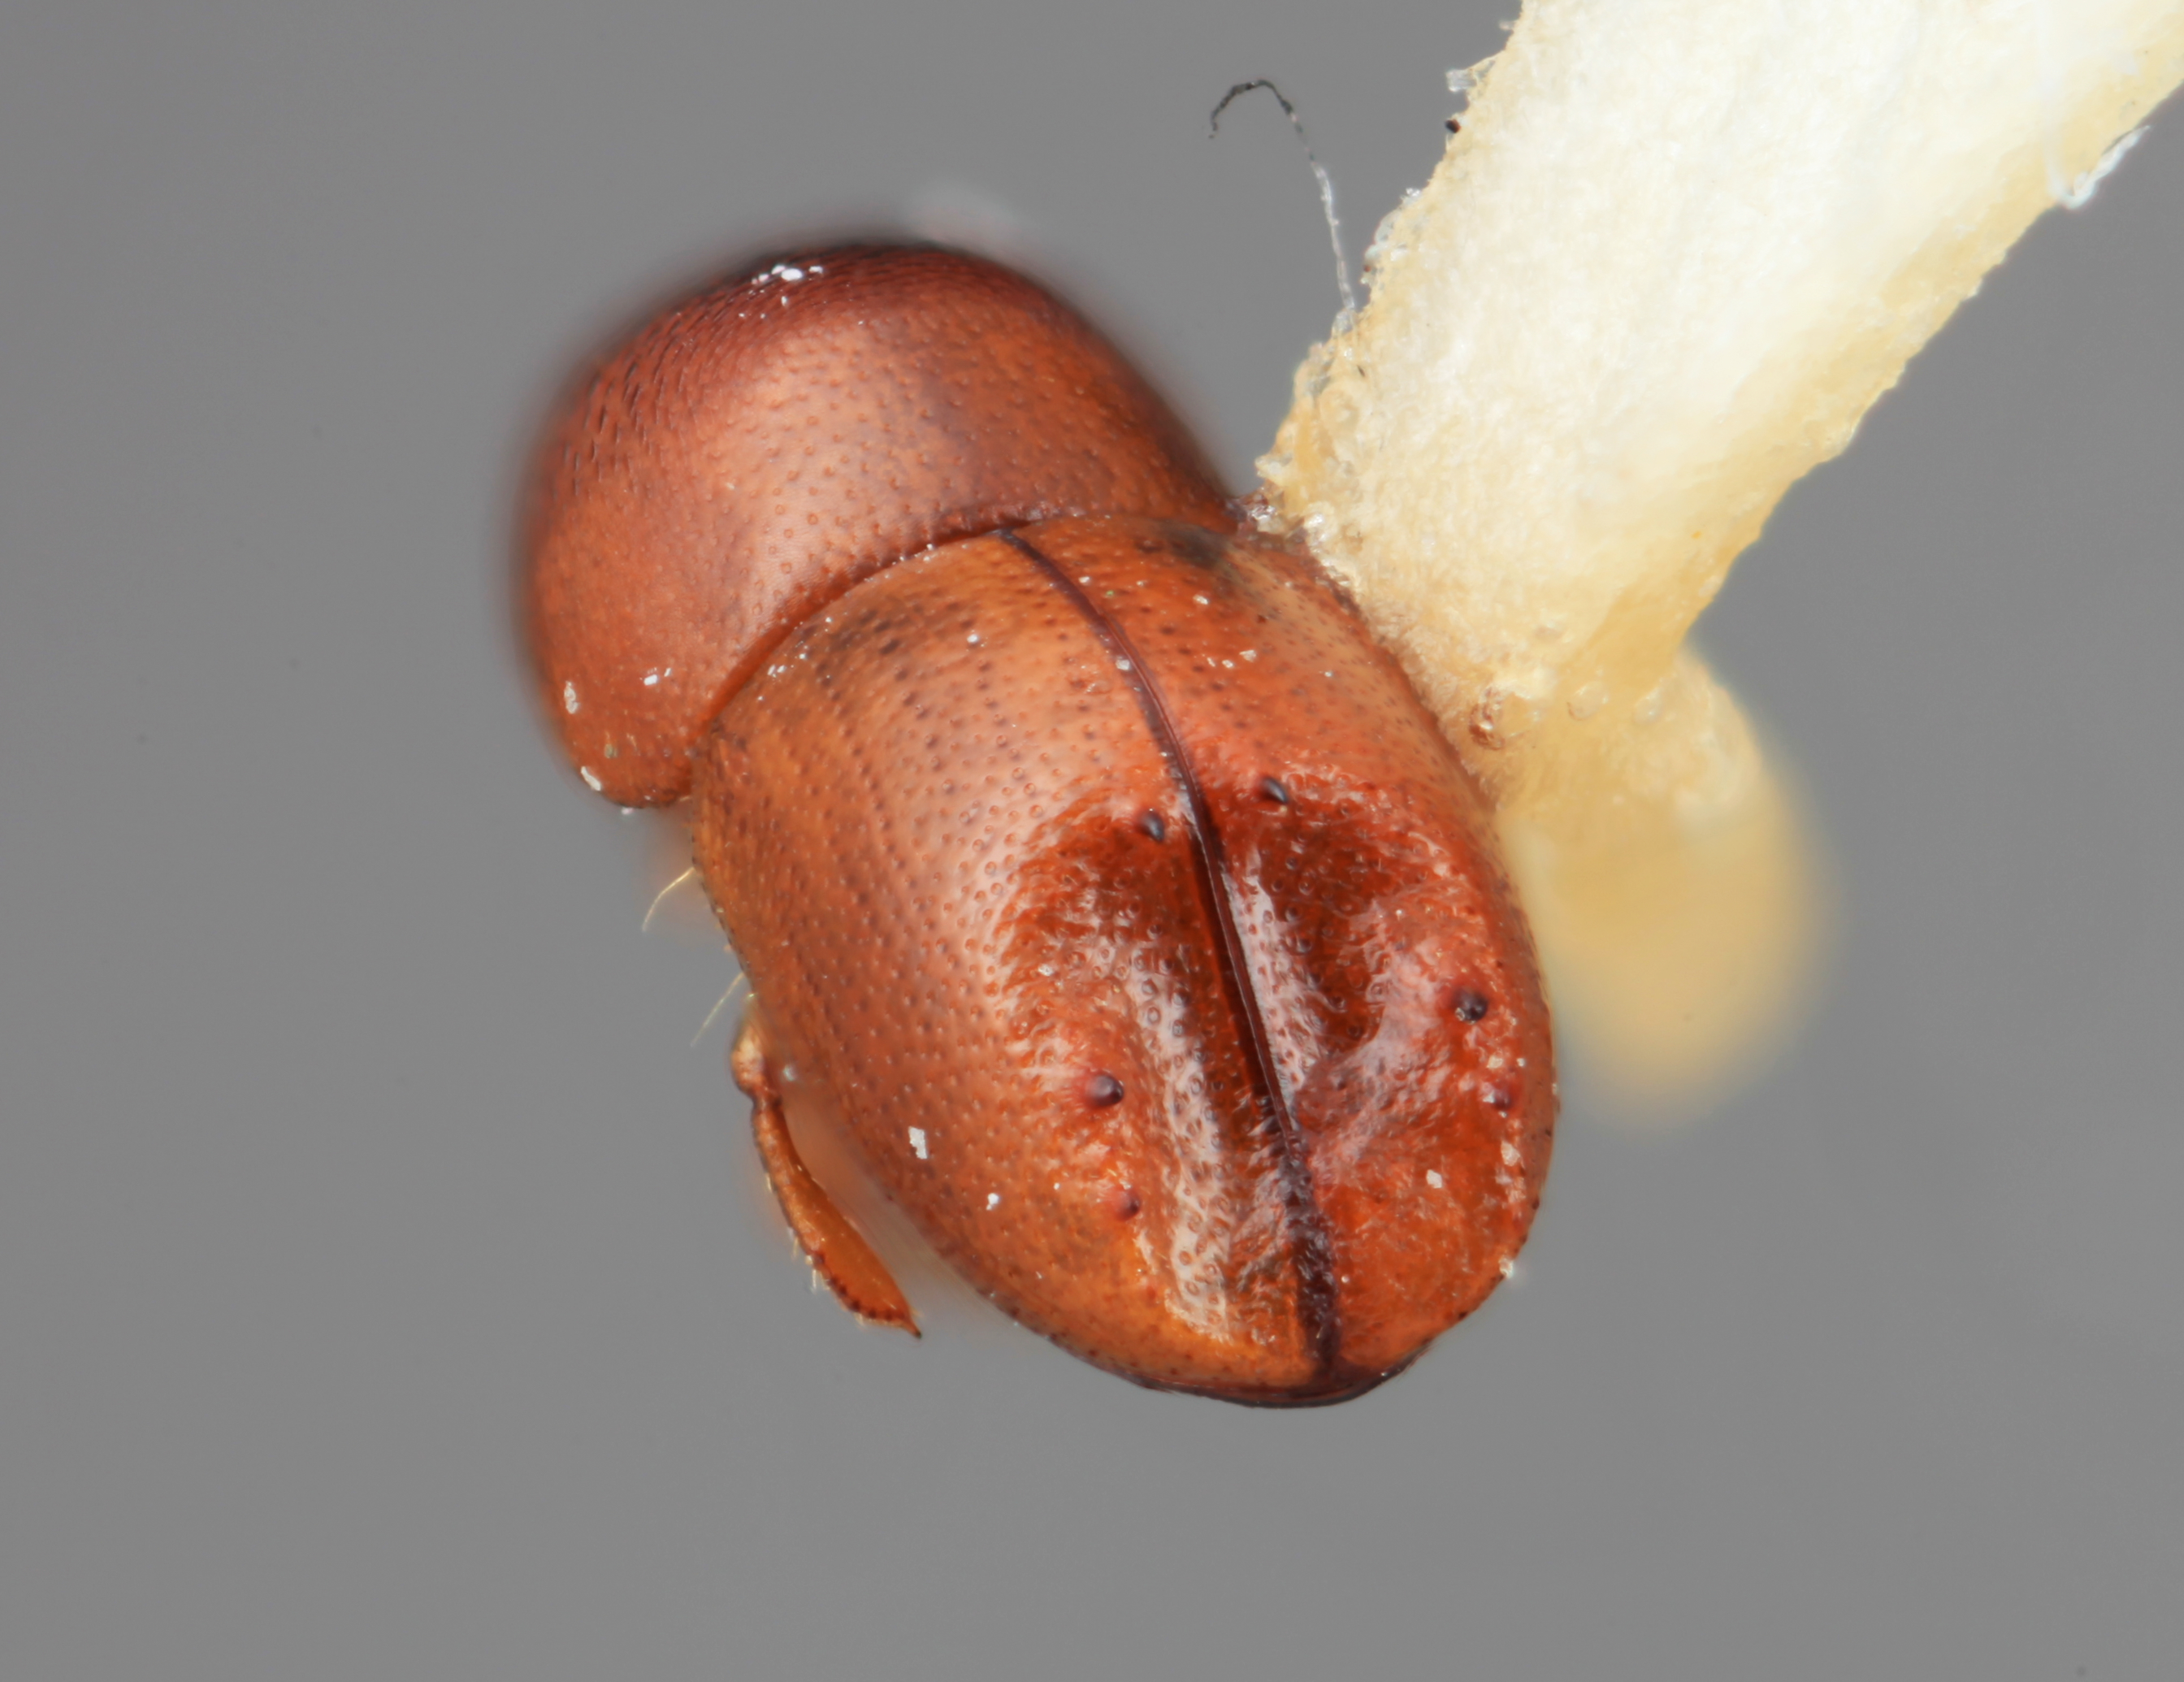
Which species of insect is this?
Taurodemus colombianus
